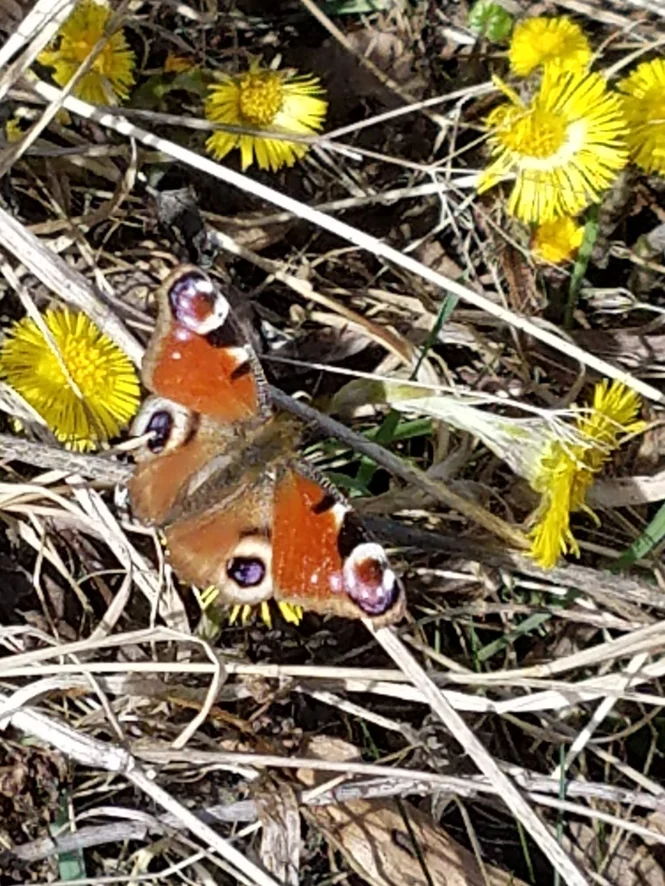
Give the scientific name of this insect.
Aglais io
